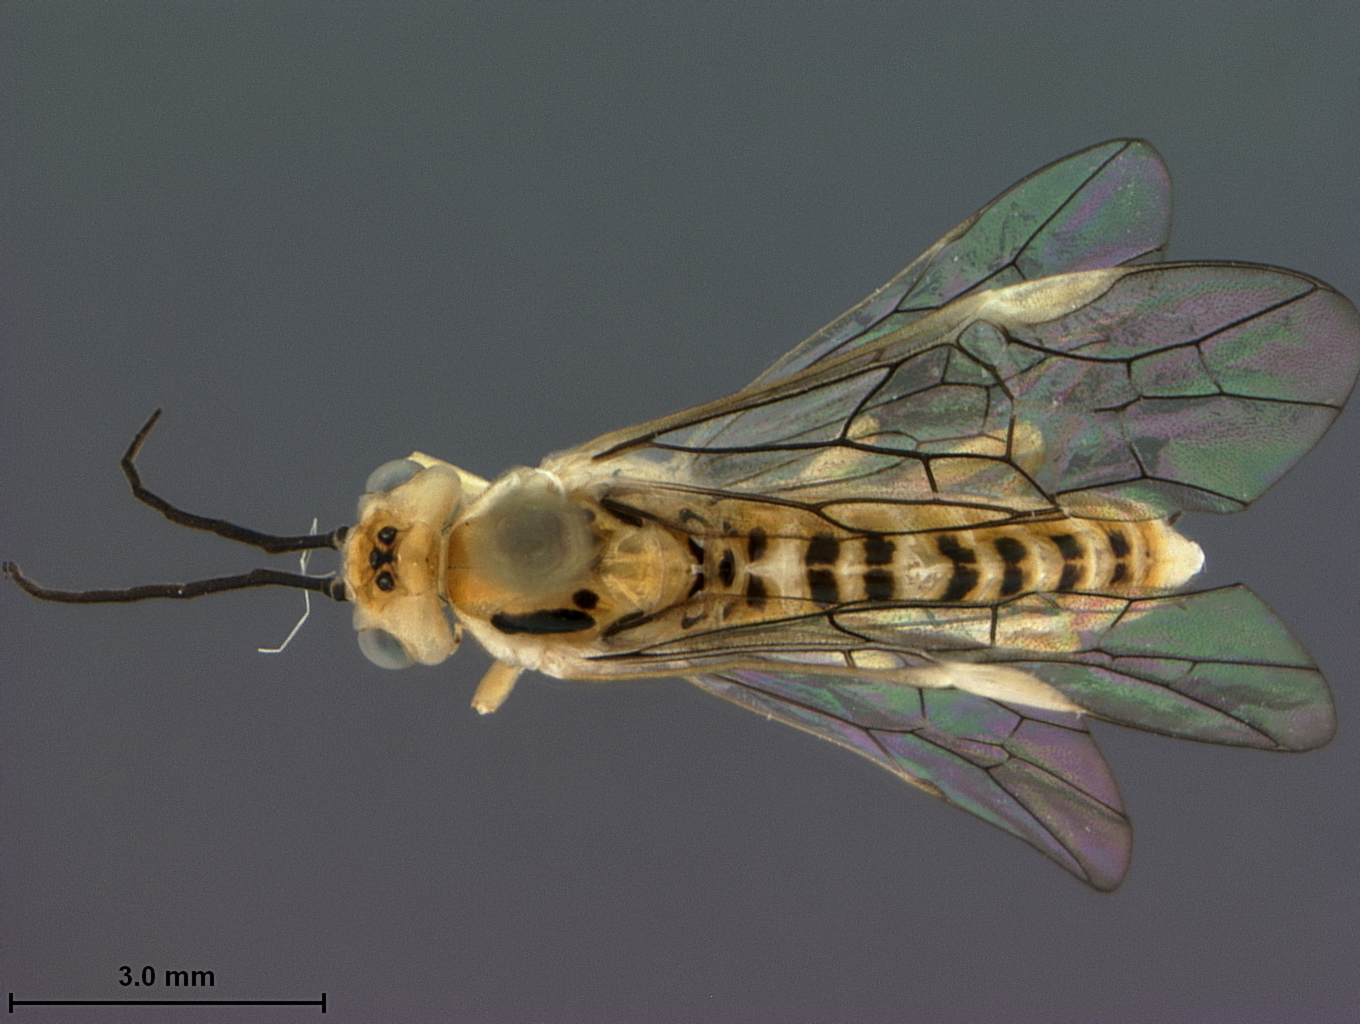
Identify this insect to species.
Nematus appalachia
